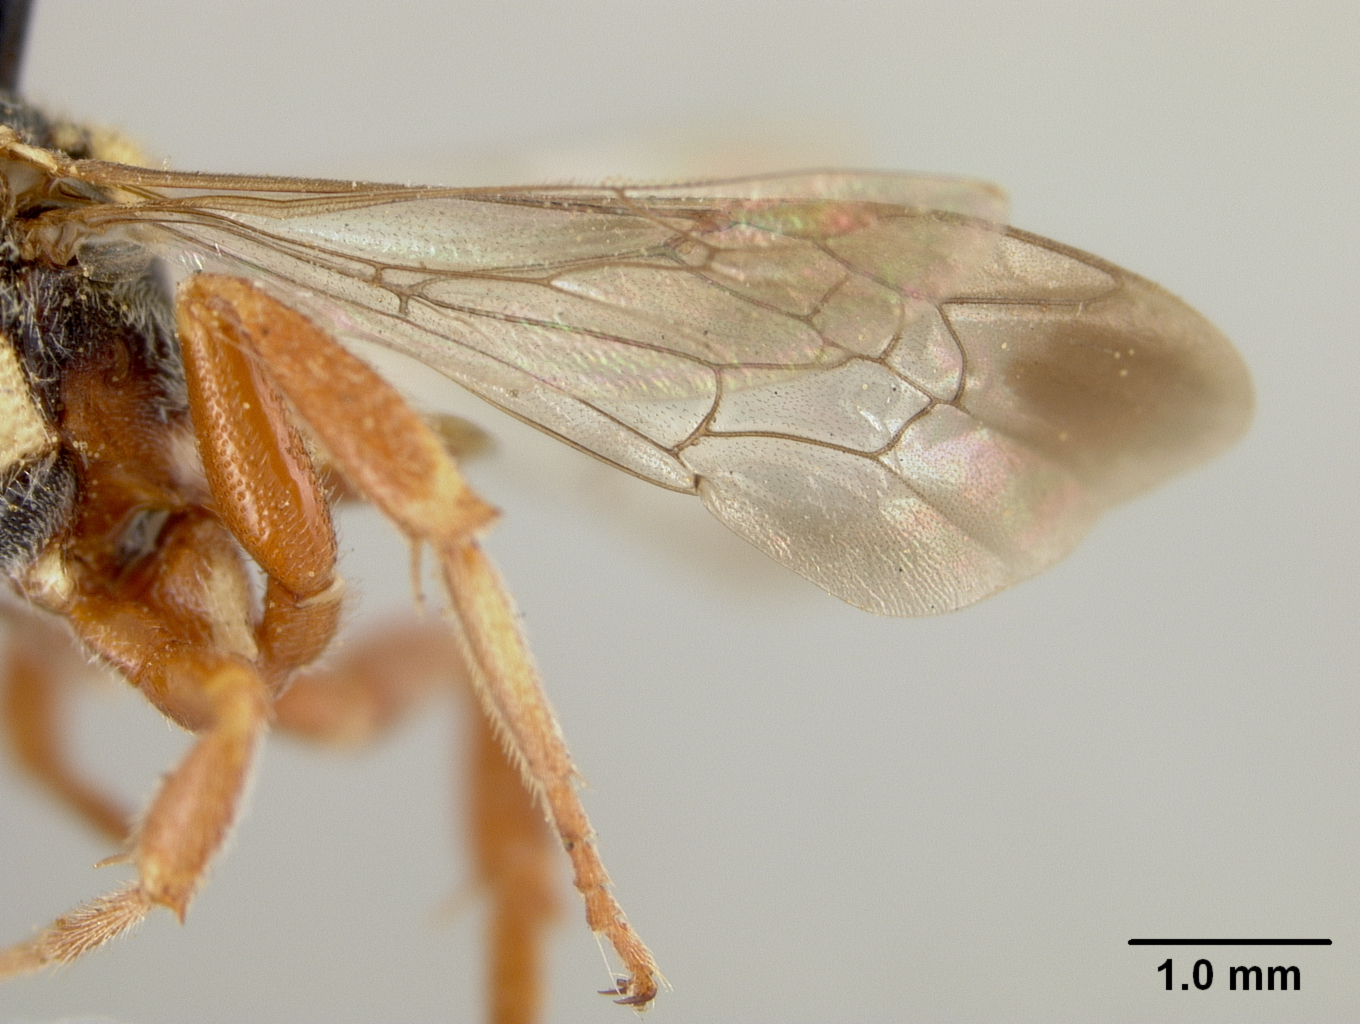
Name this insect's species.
Nomada uhleri
